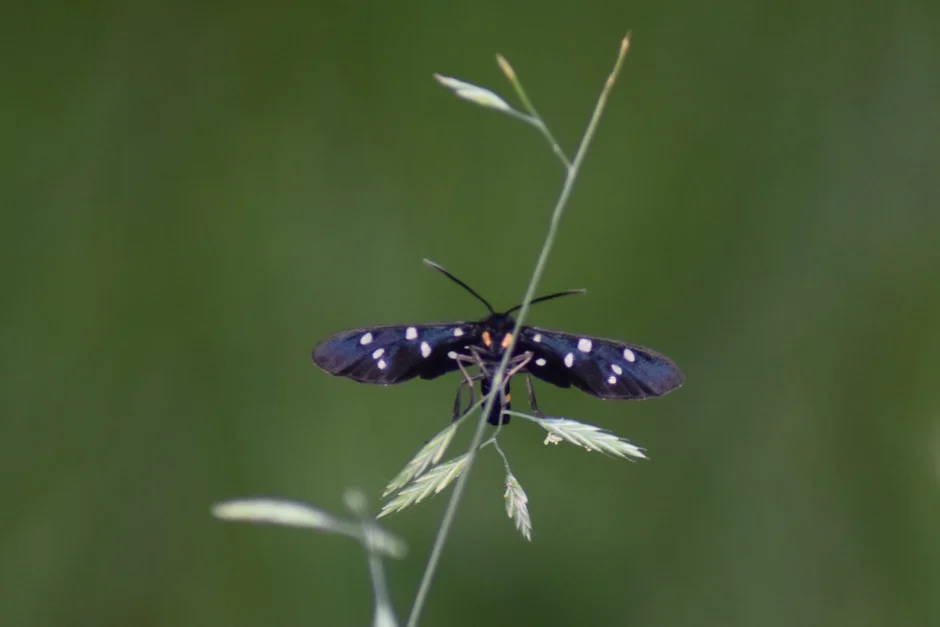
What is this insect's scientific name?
Amata phegea
